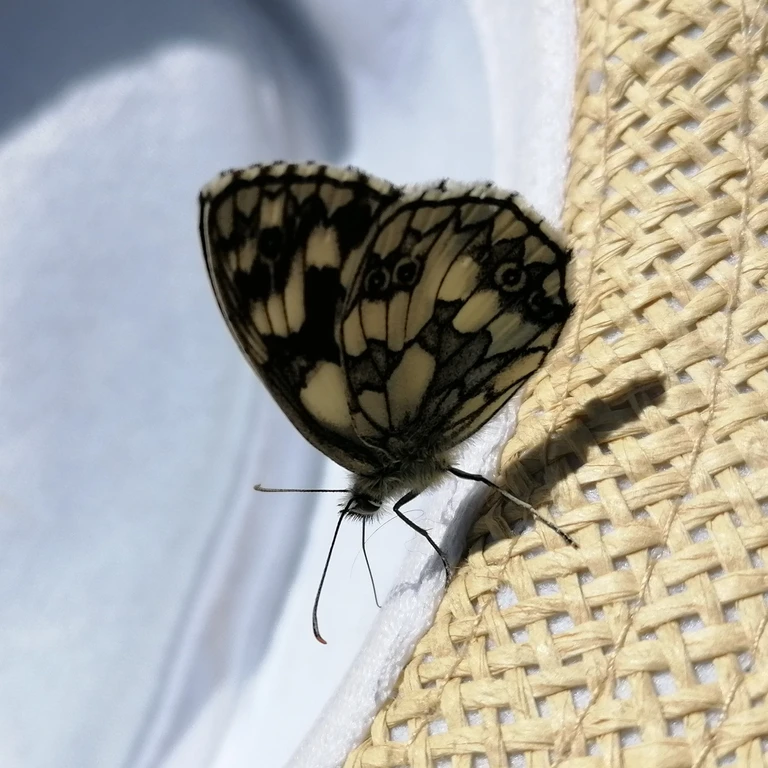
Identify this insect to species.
Melanargia galathea
